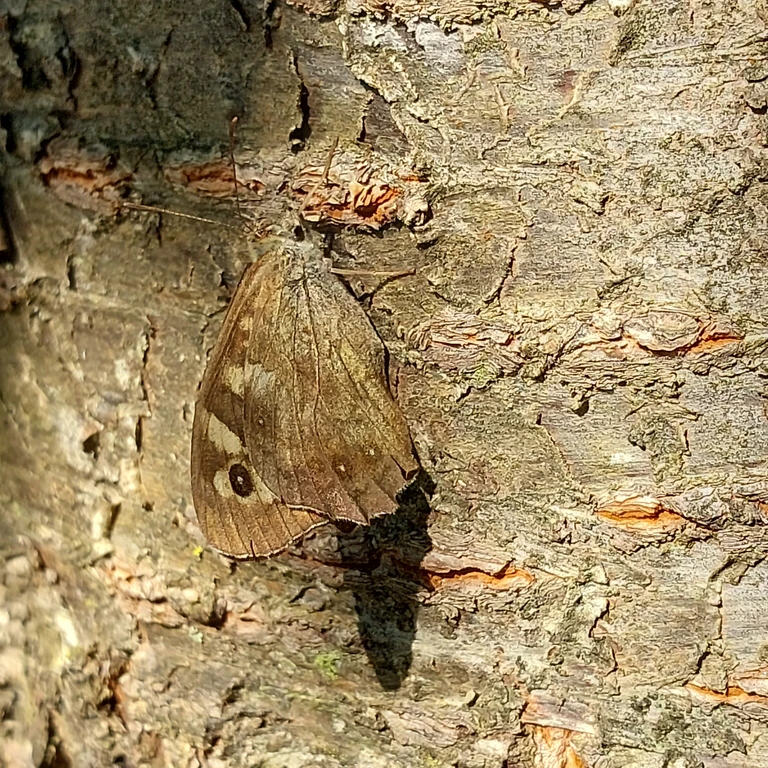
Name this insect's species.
Pararge aegeria
